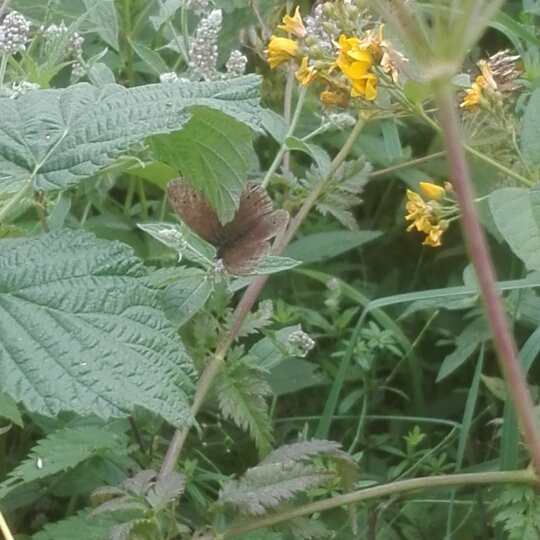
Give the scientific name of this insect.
Aphantopus hyperantus
